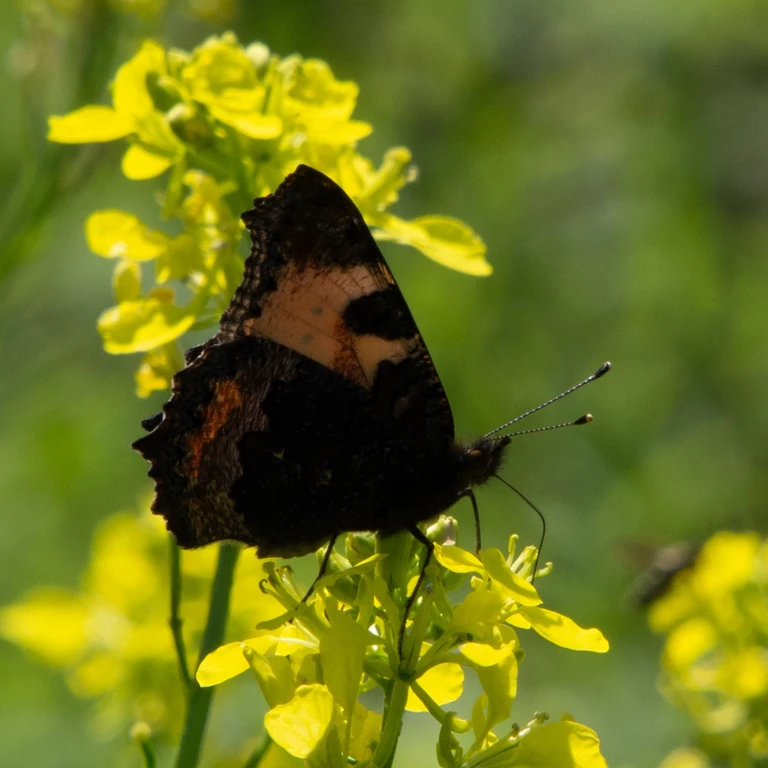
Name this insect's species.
Aglais urticae
